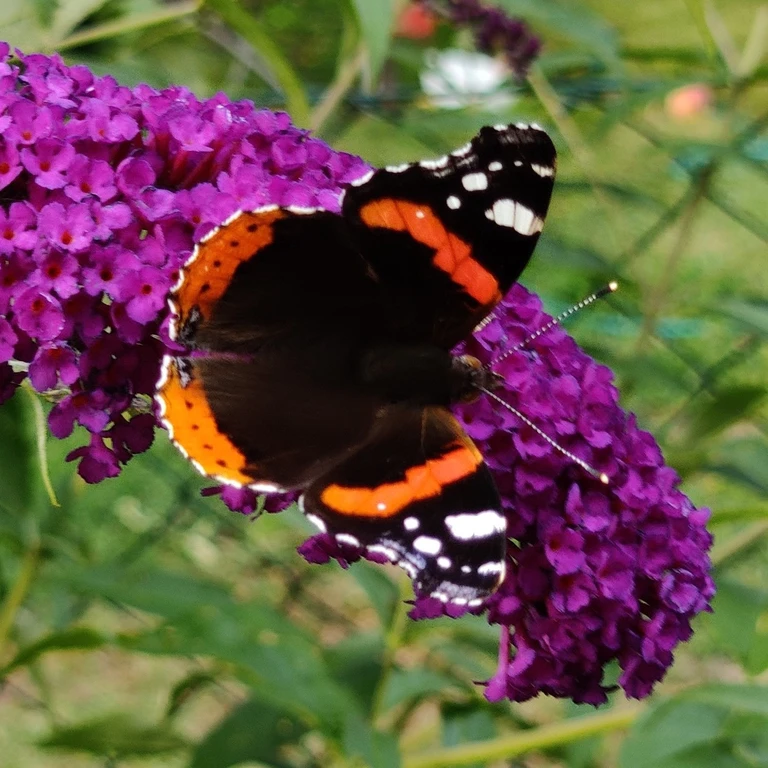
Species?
Vanessa atalanta
